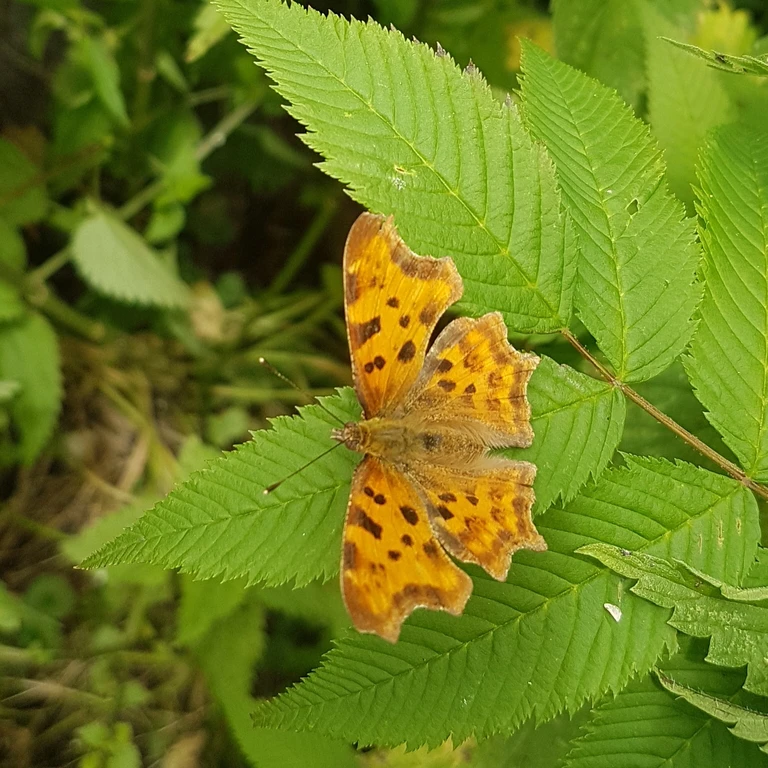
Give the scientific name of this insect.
Polygonia c-album
